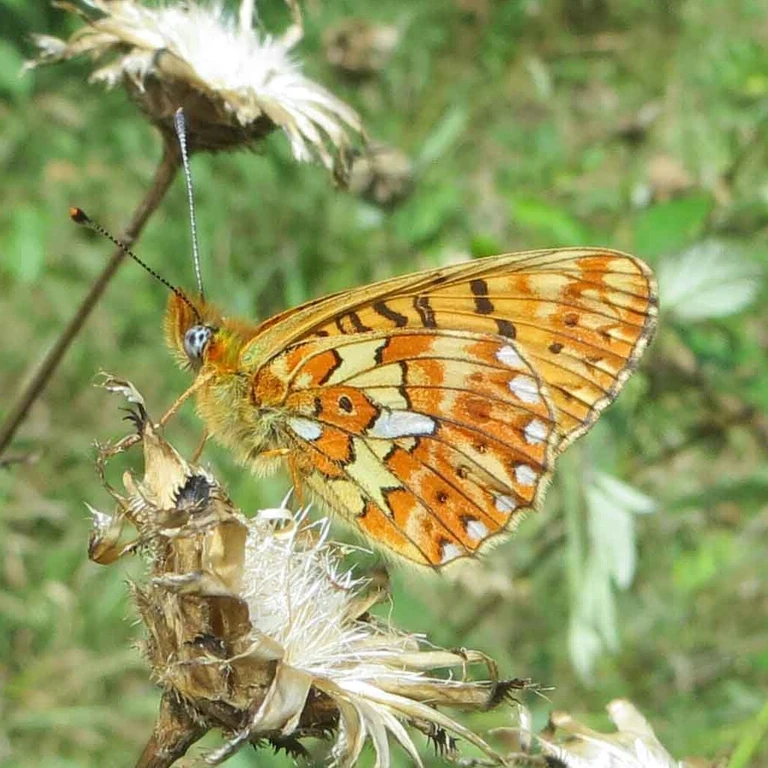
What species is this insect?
Boloria euphrosyne (also Clossiana euphrosyne)
